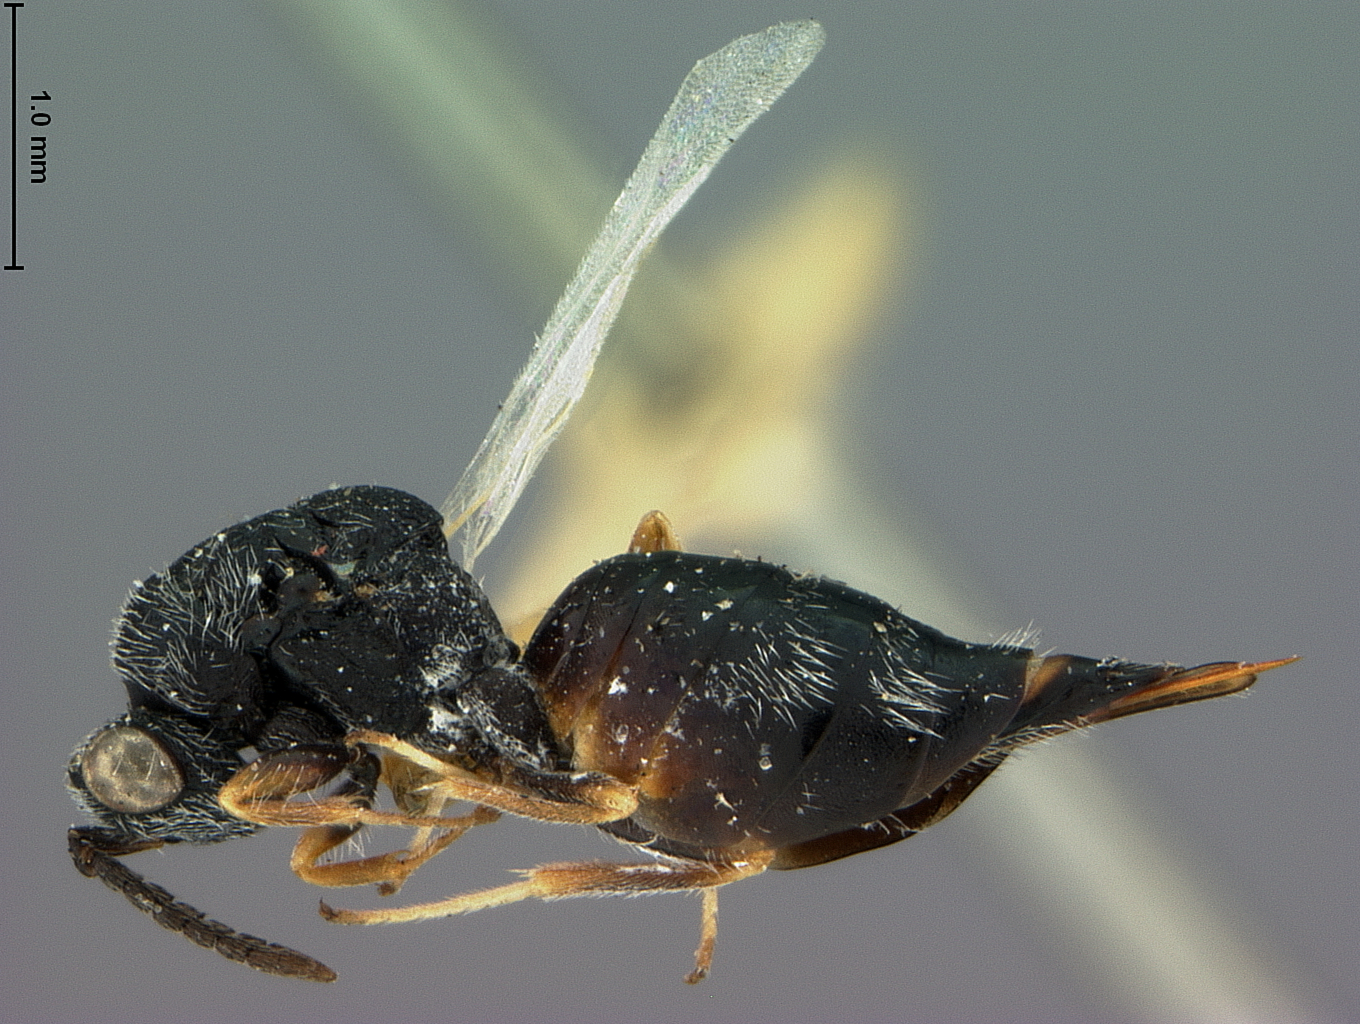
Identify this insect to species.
Eurytoma bigeloviae
